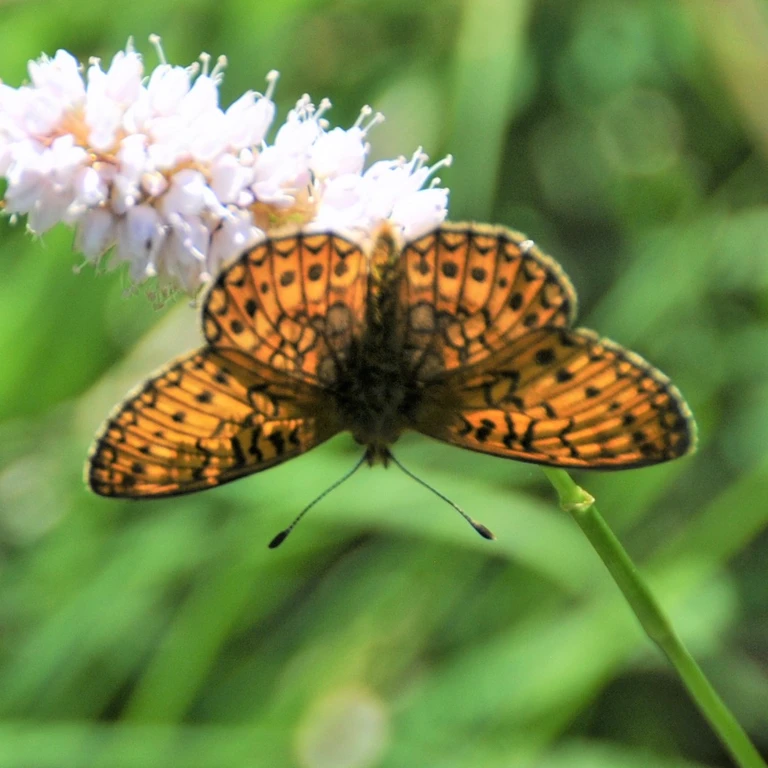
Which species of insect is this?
Boloria eunomia
